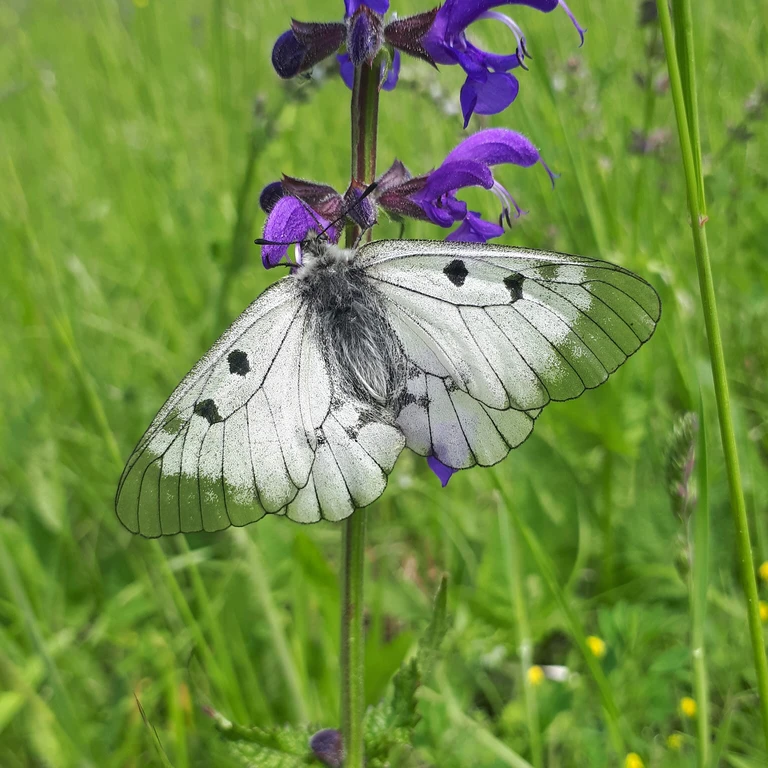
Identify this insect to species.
Parnassius mnemosyne
